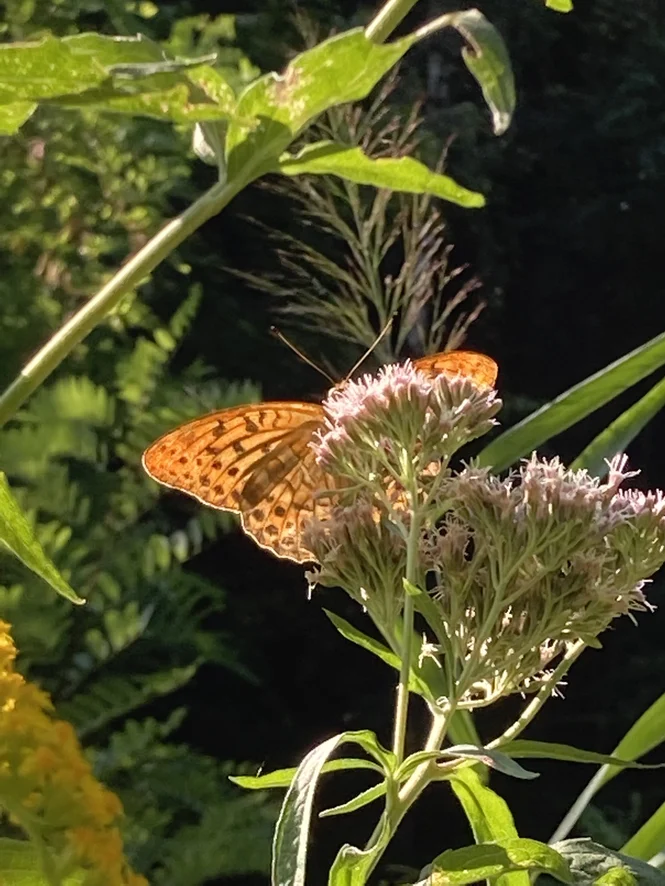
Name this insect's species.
Argynnis paphia
